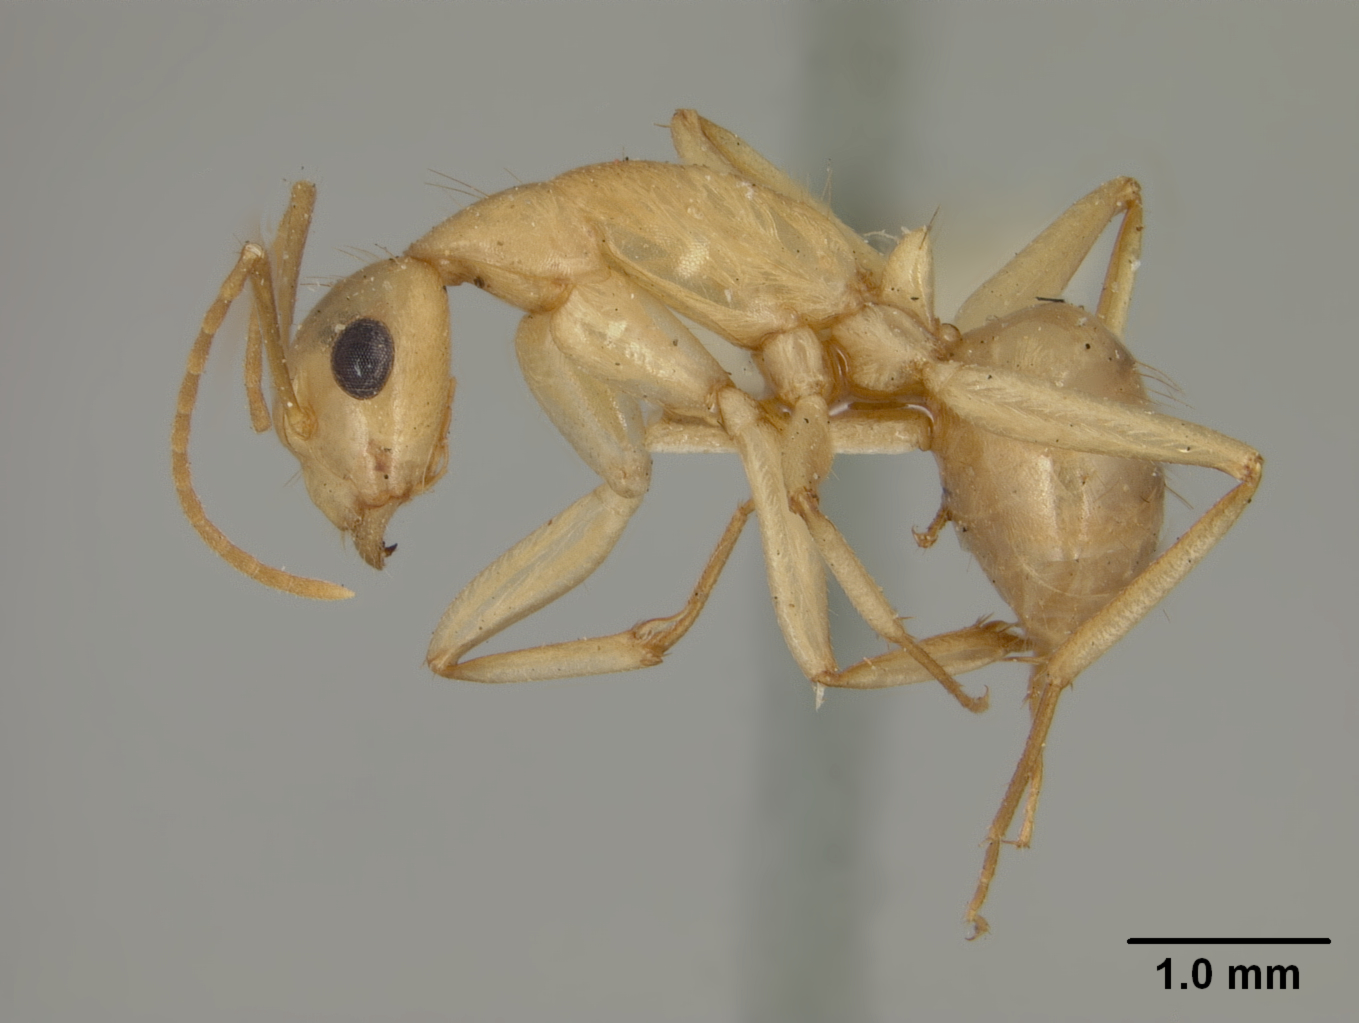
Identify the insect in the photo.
Camponotus fragilis
